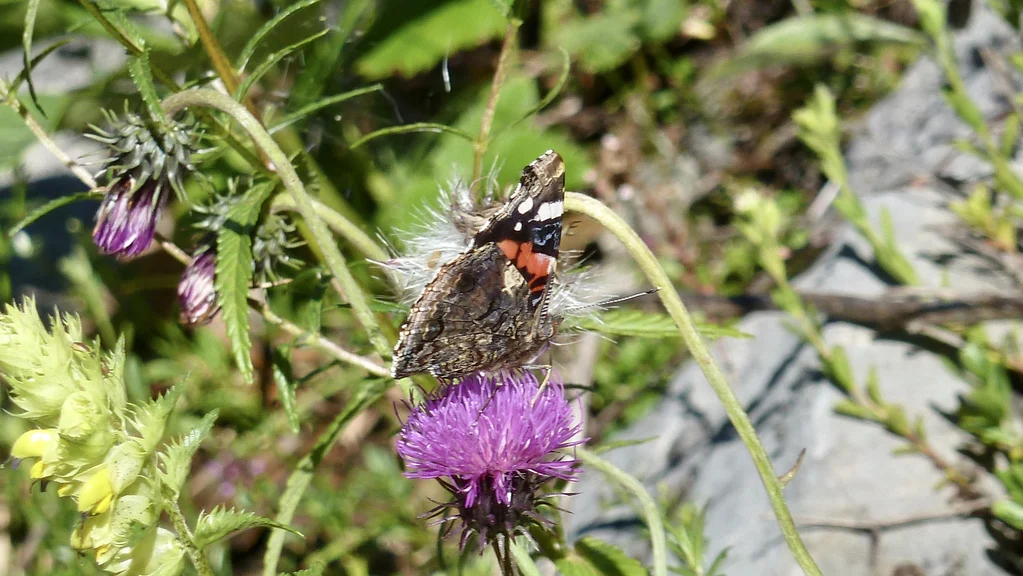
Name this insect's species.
Vanessa atalanta
